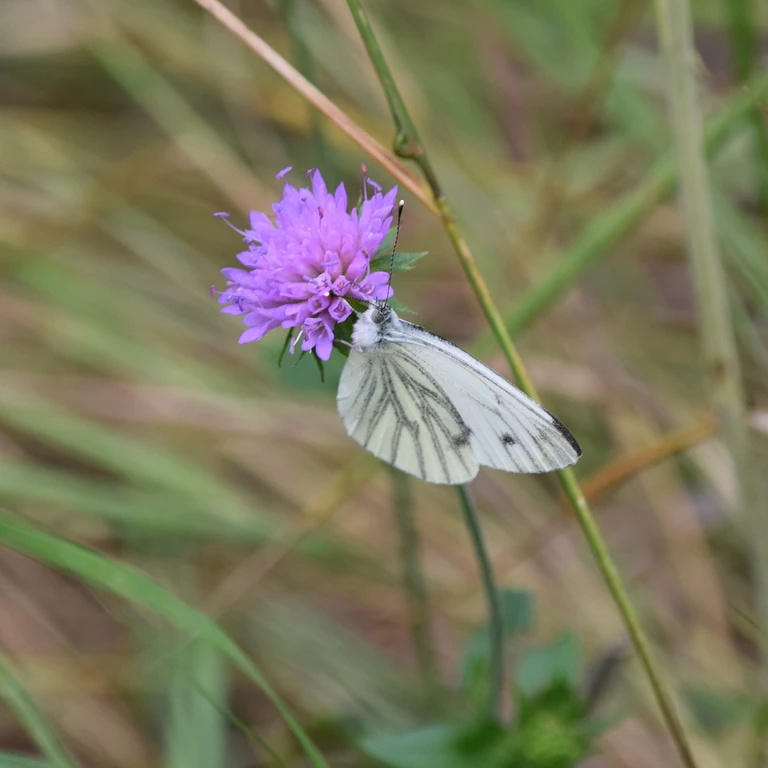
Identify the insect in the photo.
Pieris napi
